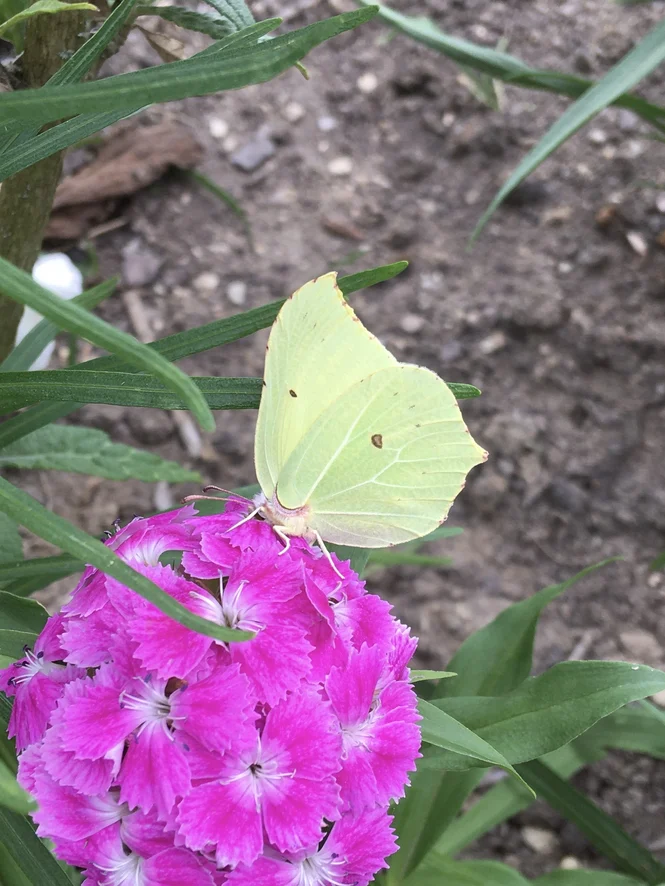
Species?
Gonepteryx rhamni
